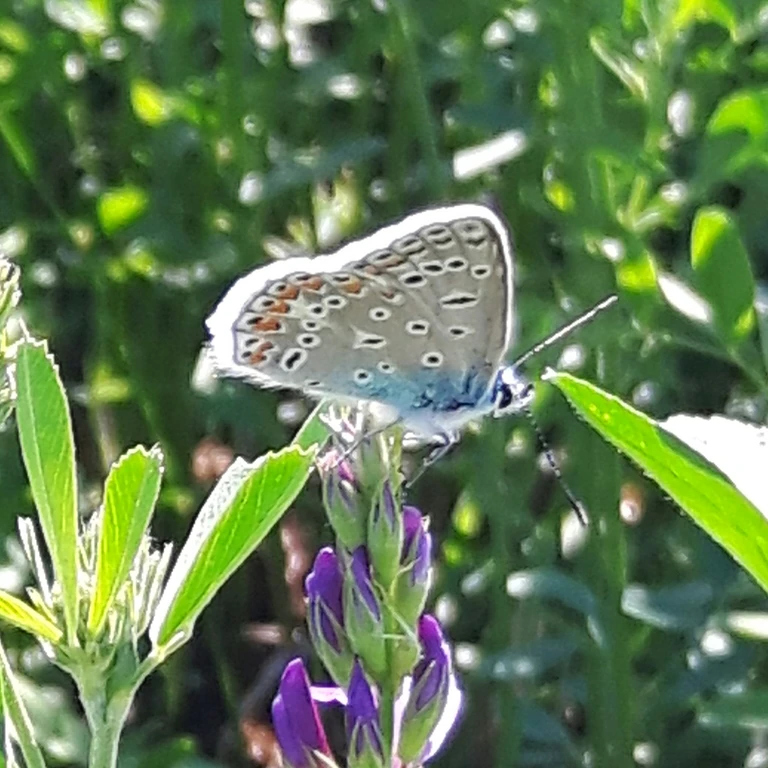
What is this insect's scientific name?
Polyommatus icarus
